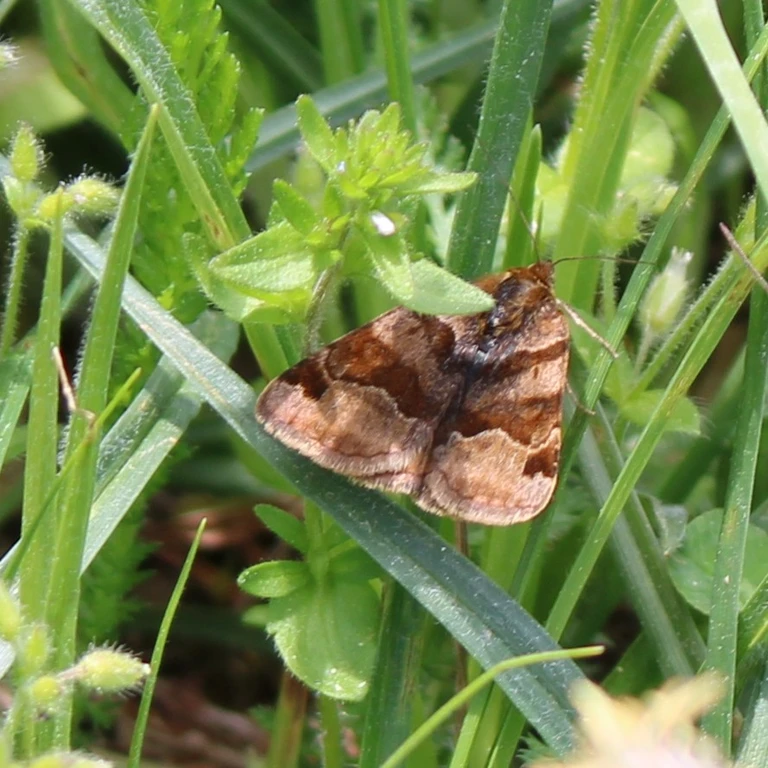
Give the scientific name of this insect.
Euclidia glyphica
